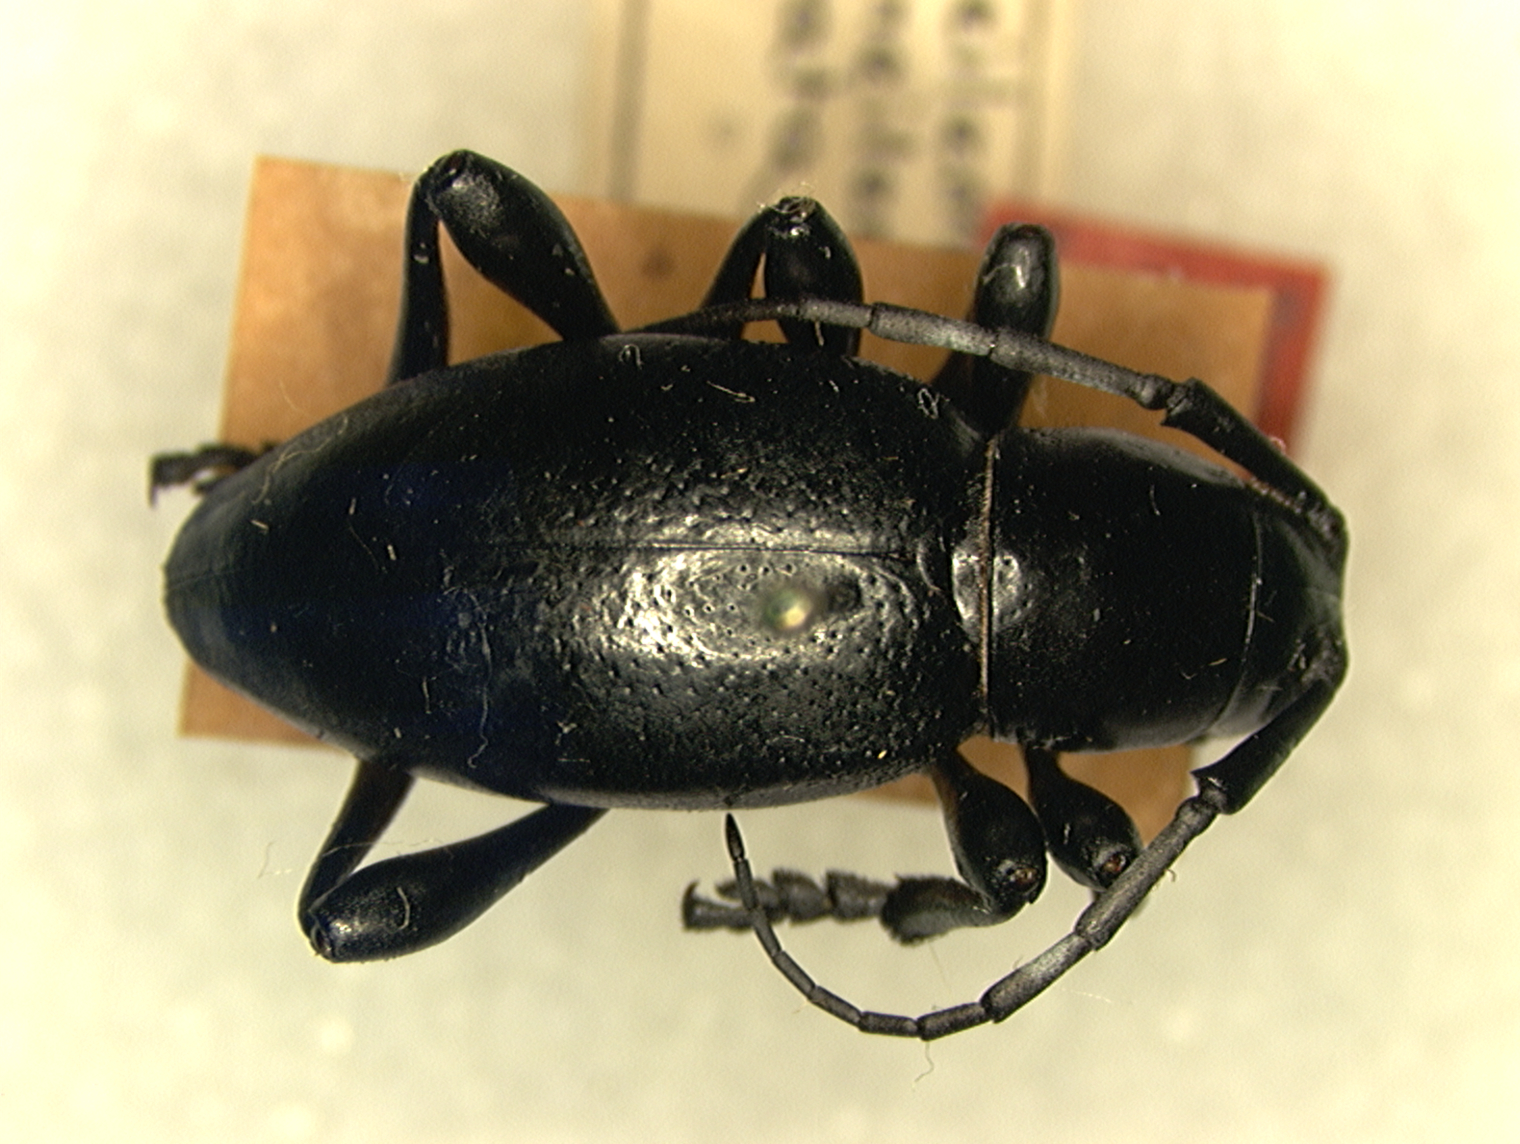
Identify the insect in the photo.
Moneilema appressum (also Moneilema vittata)
